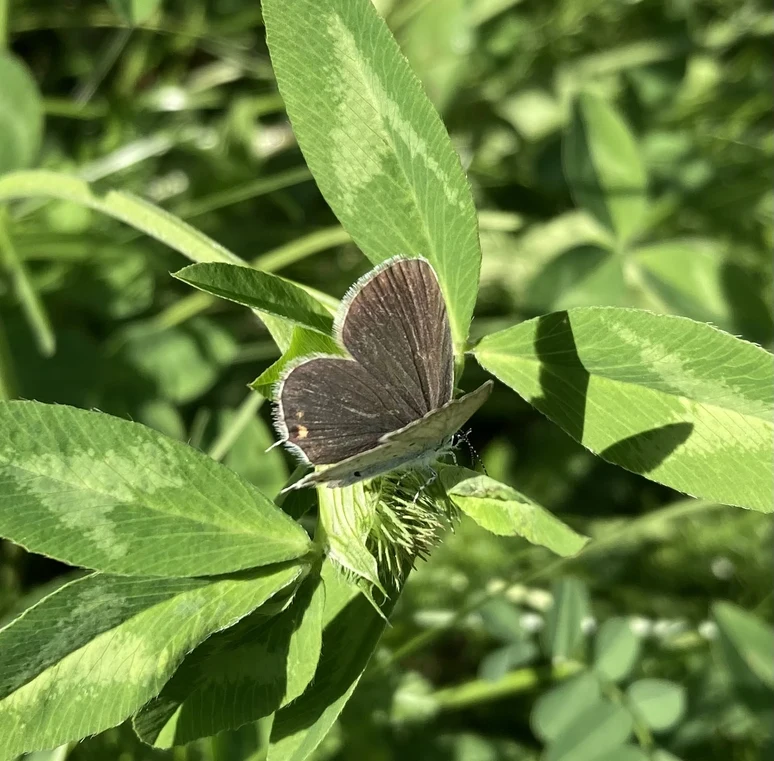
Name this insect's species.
Cupido argiades (also Elkalyce argiades)
